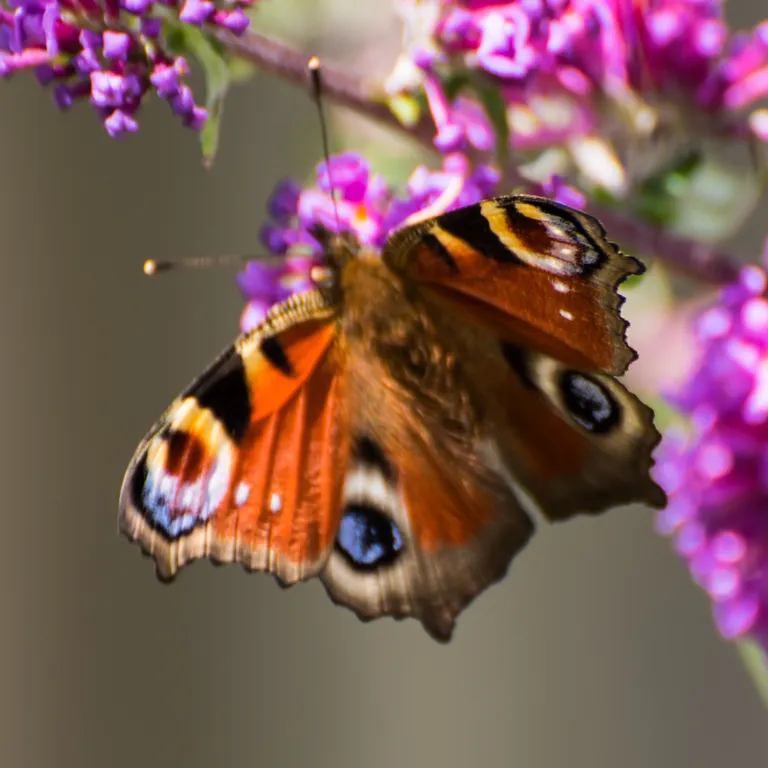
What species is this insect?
Aglais io
